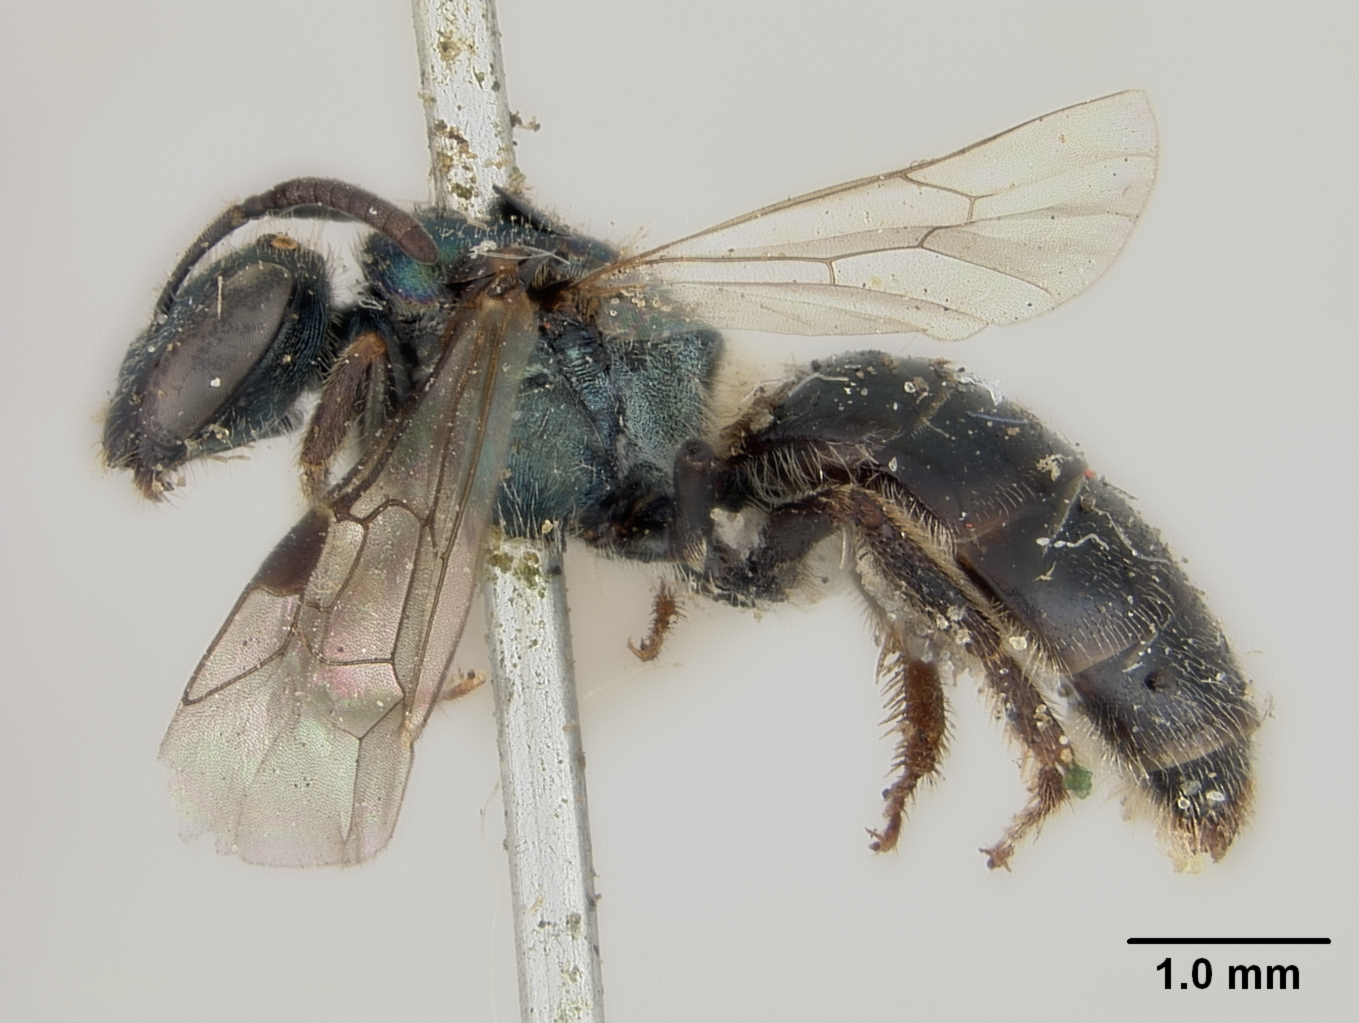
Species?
Halictus urbanus
